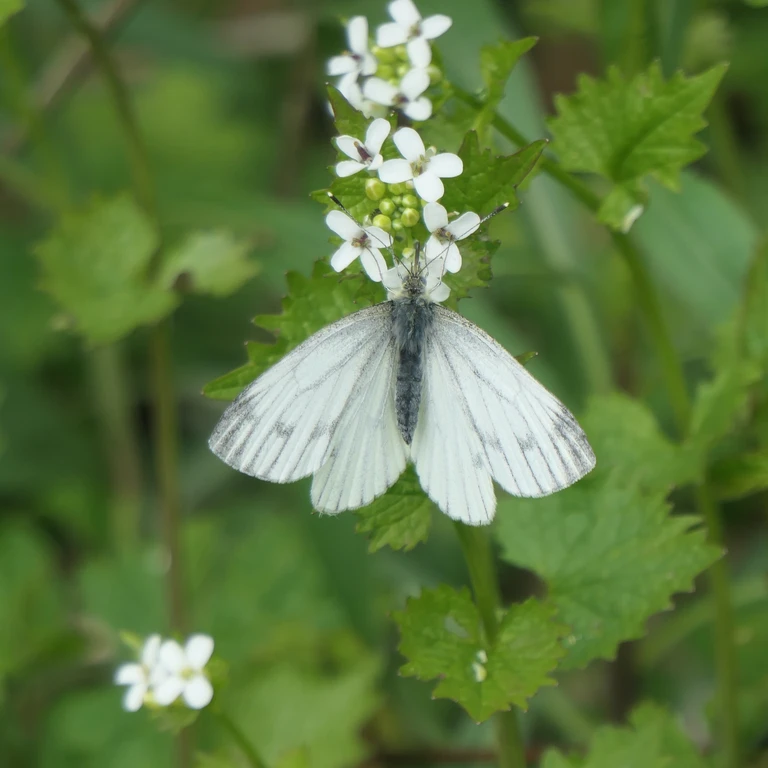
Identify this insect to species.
Pieris napi
